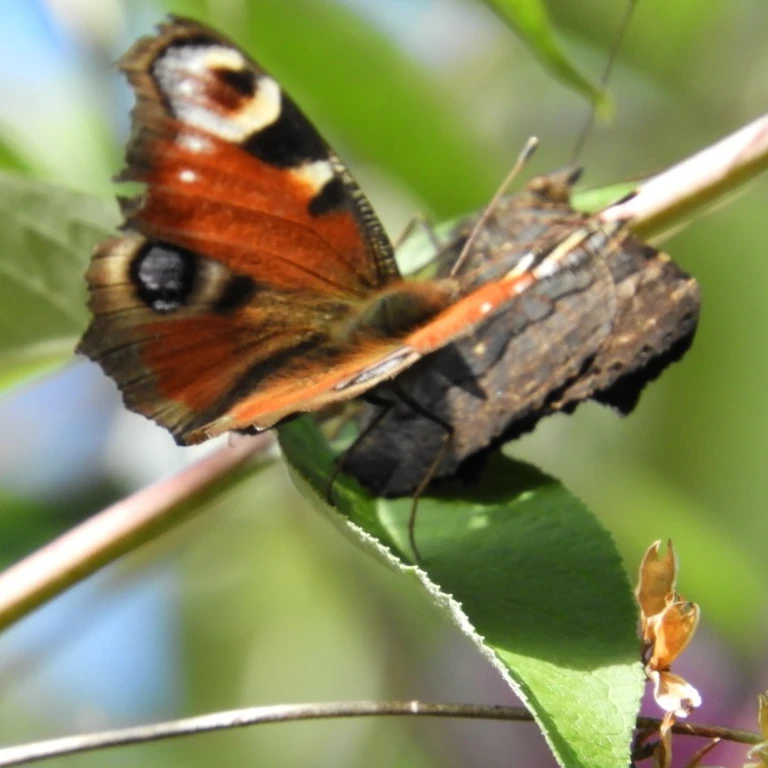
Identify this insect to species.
Aglais io
